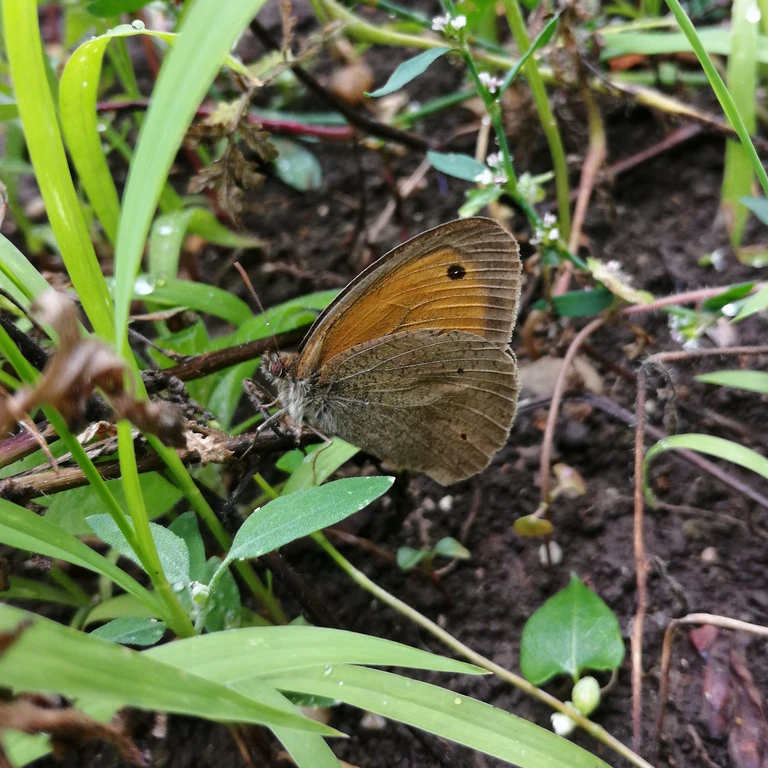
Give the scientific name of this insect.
Maniola jurtina
